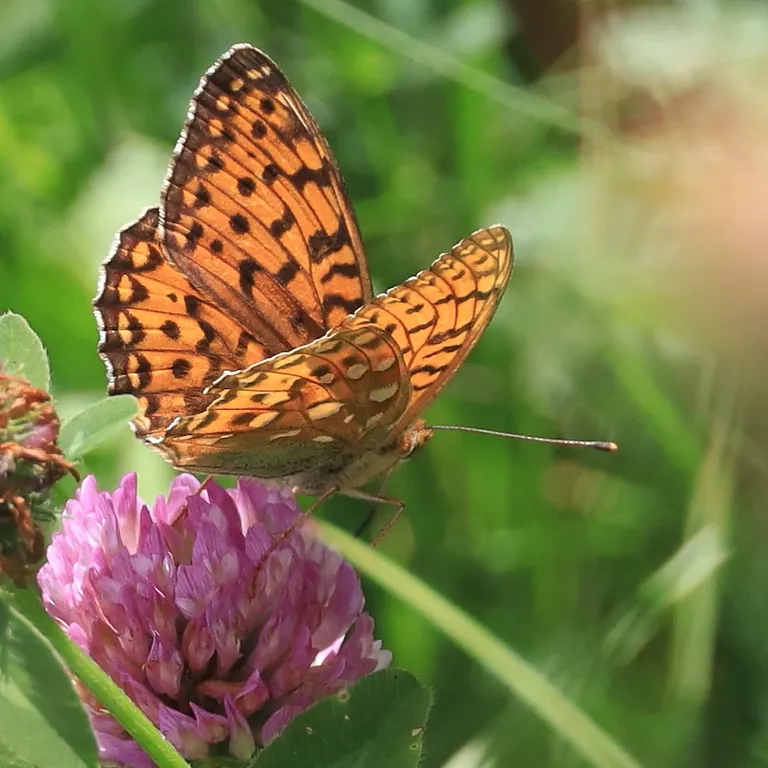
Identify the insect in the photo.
Speyeria aglaja
